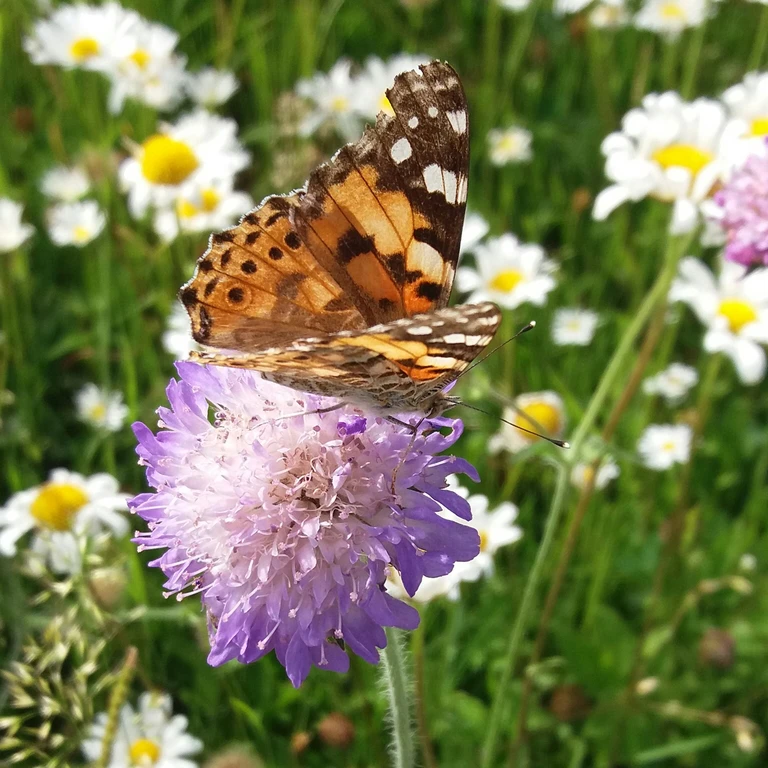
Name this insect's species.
Vanessa cardui
